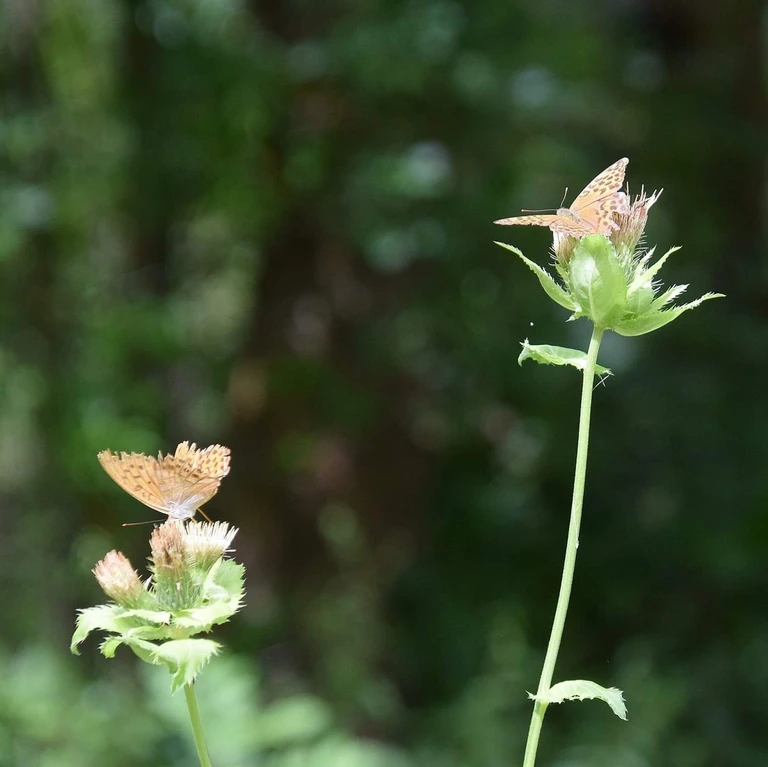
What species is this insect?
Argynnis paphia
